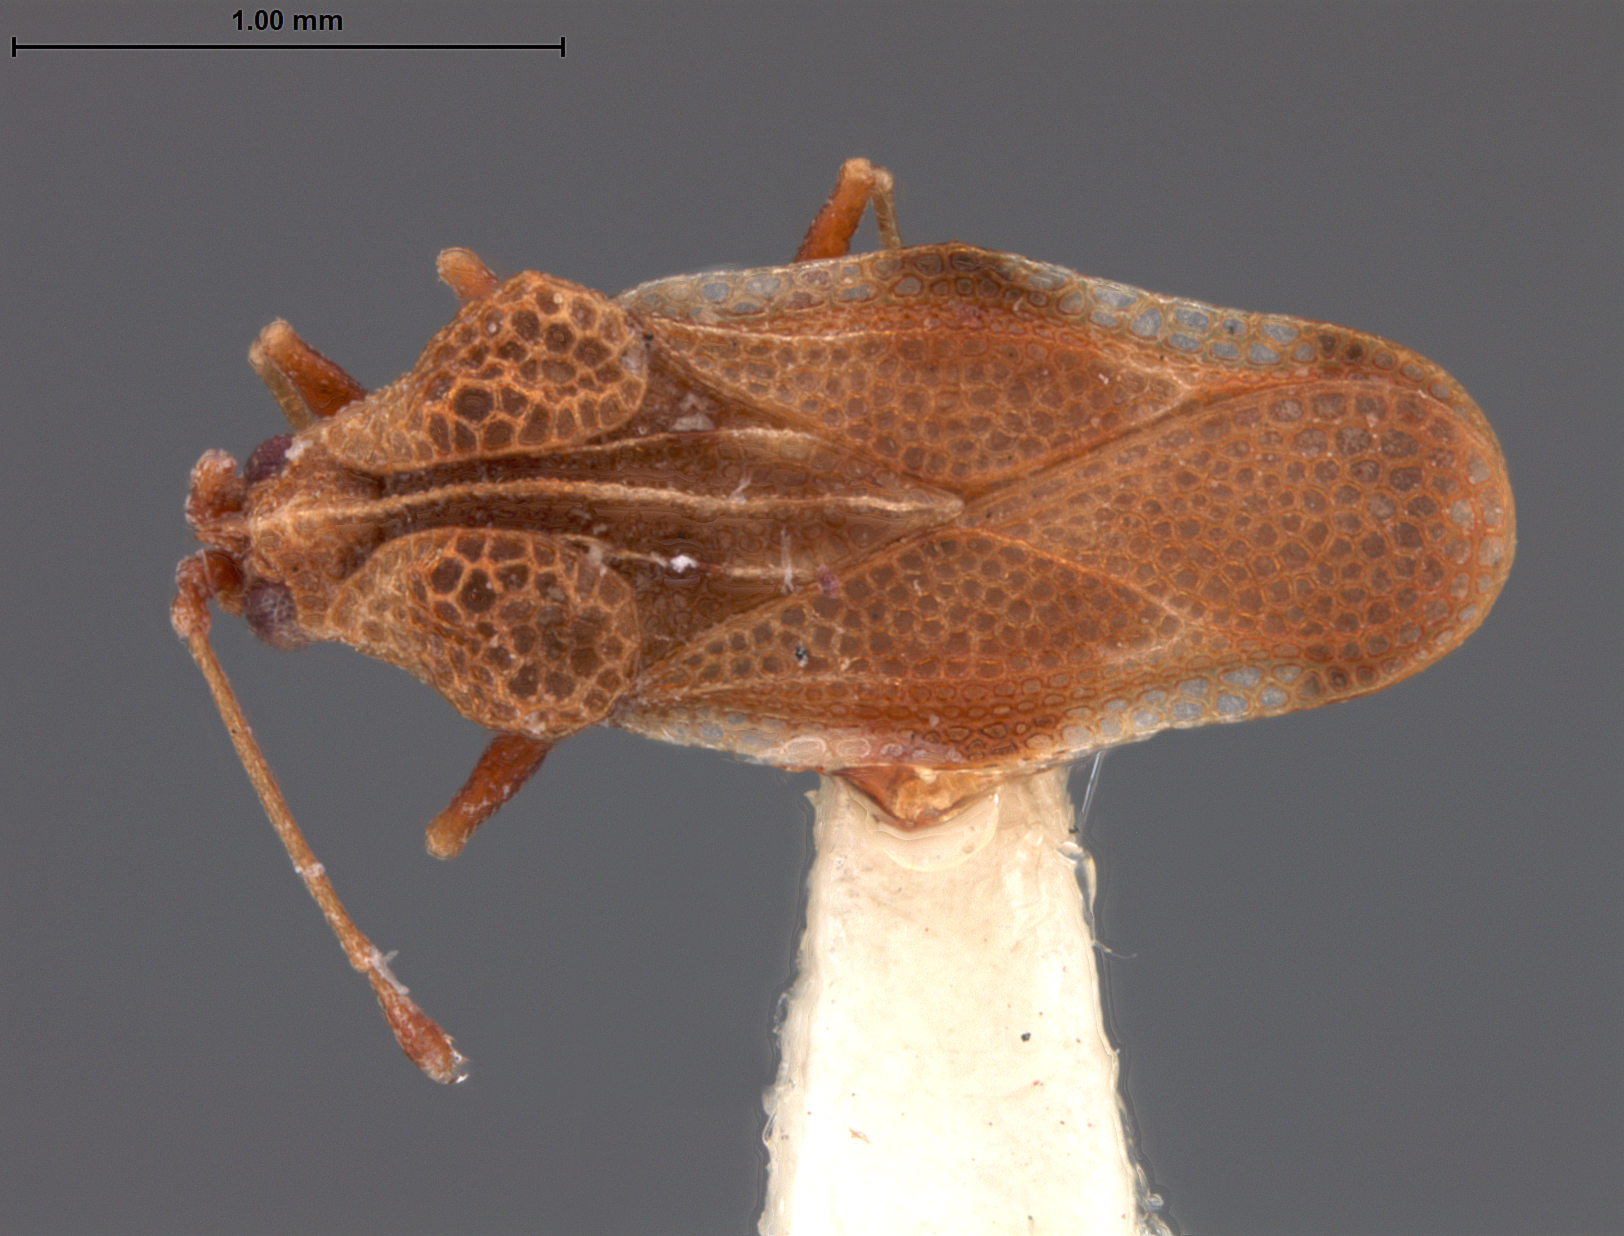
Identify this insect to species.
Cysteochila aei
